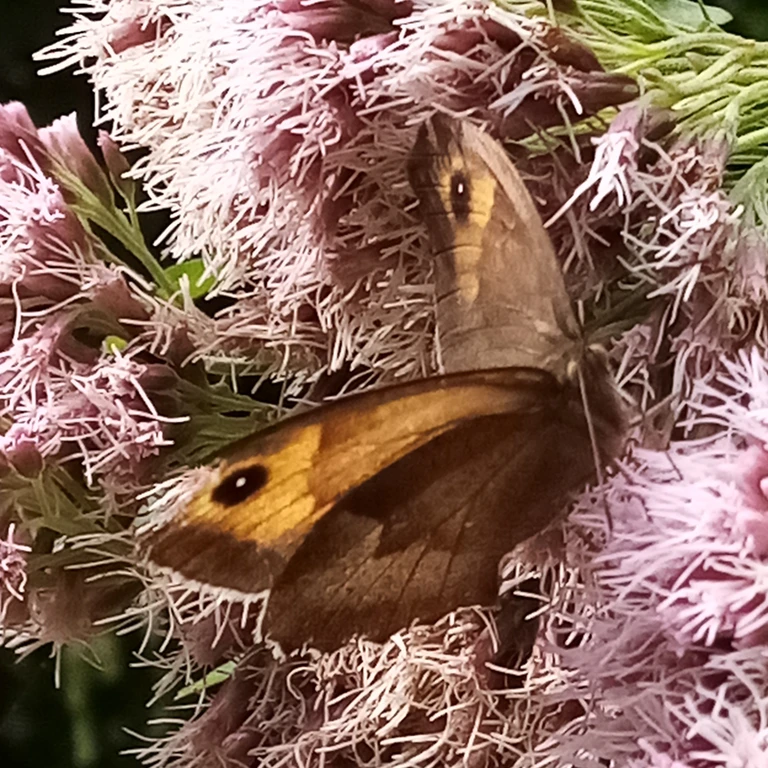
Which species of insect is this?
Maniola jurtina
